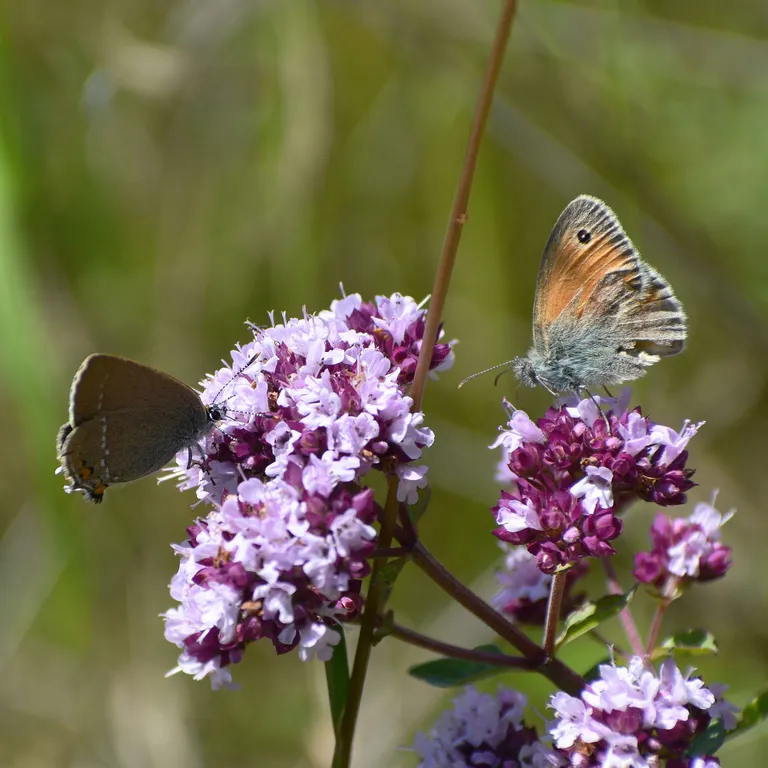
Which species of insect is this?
Coenonympha pamphilus
